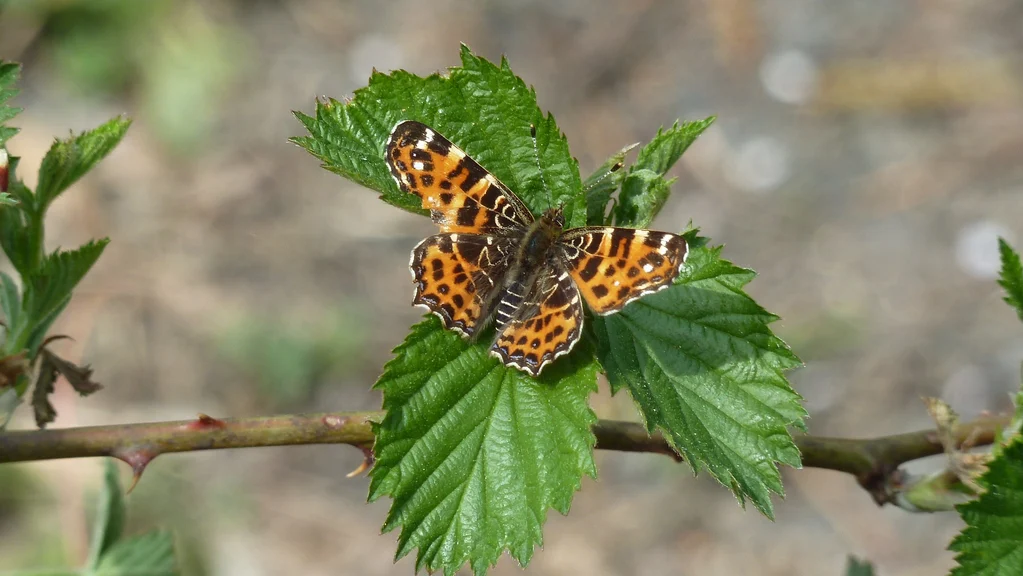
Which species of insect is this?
Araschnia levana
